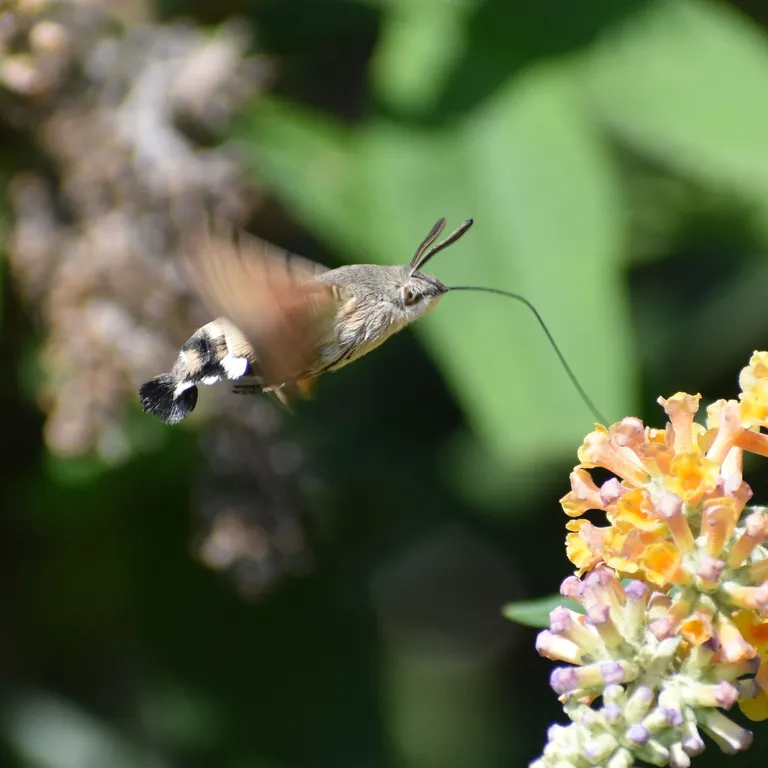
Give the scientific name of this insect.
Macroglossum stellatarum
